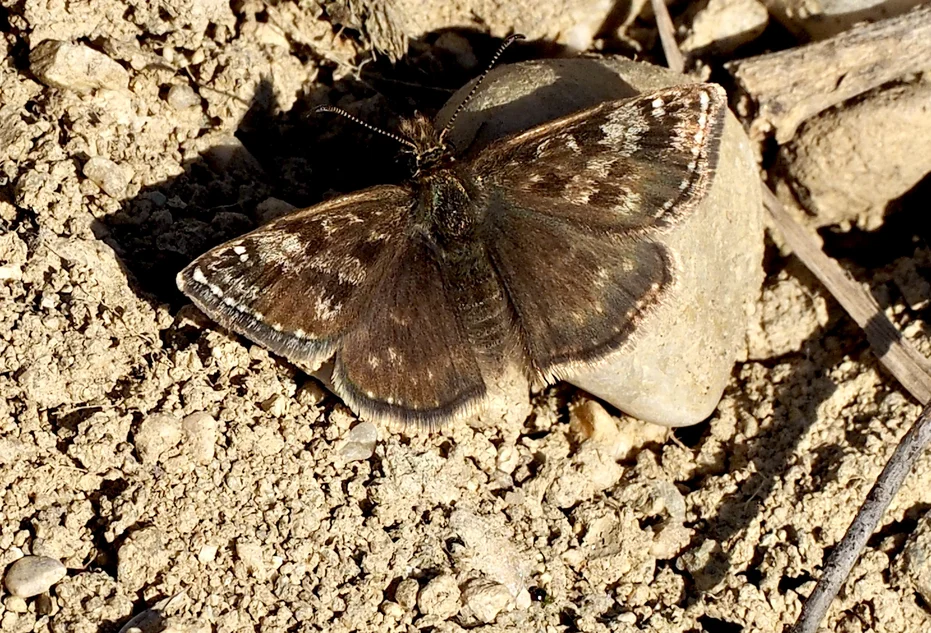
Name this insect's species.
Erynnis tages
